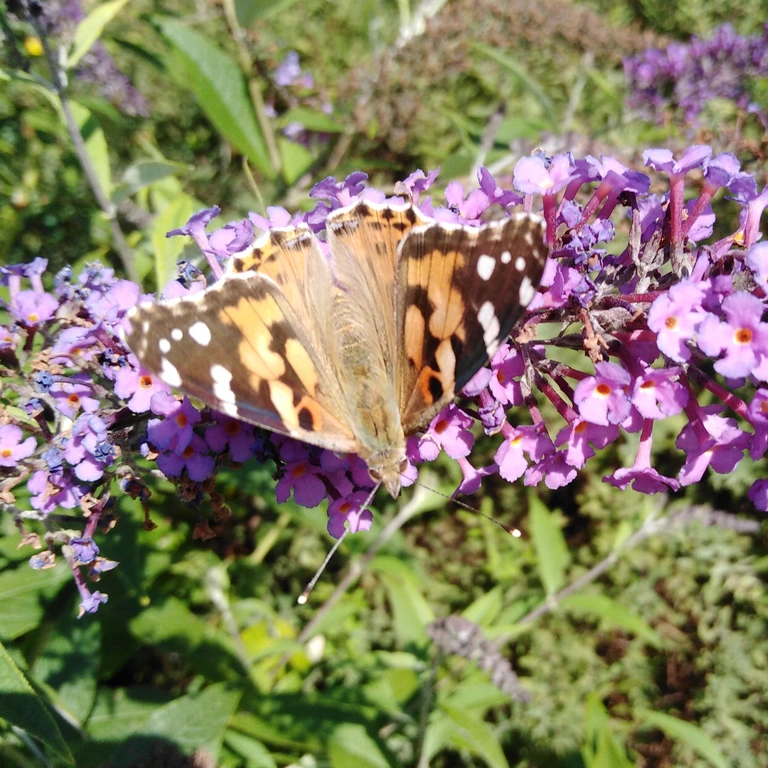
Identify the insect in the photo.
Vanessa cardui
